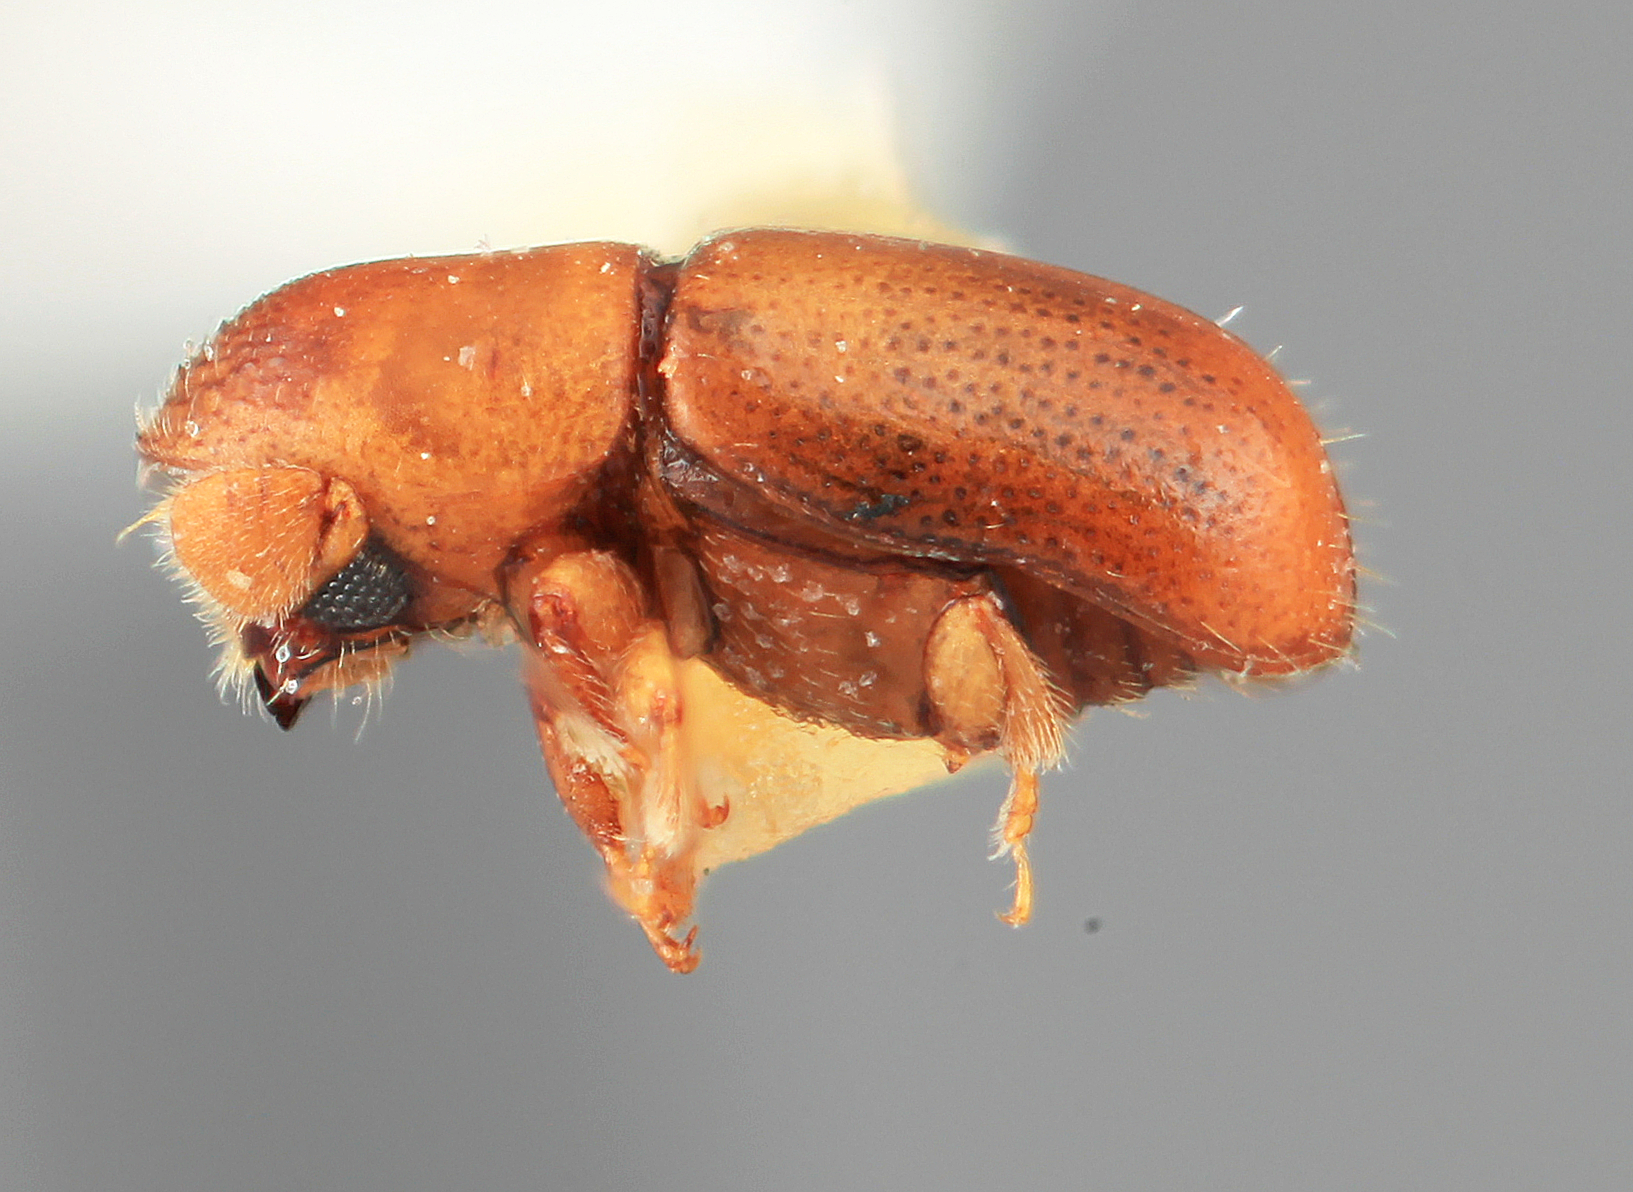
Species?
Corthylocurus moritzi
